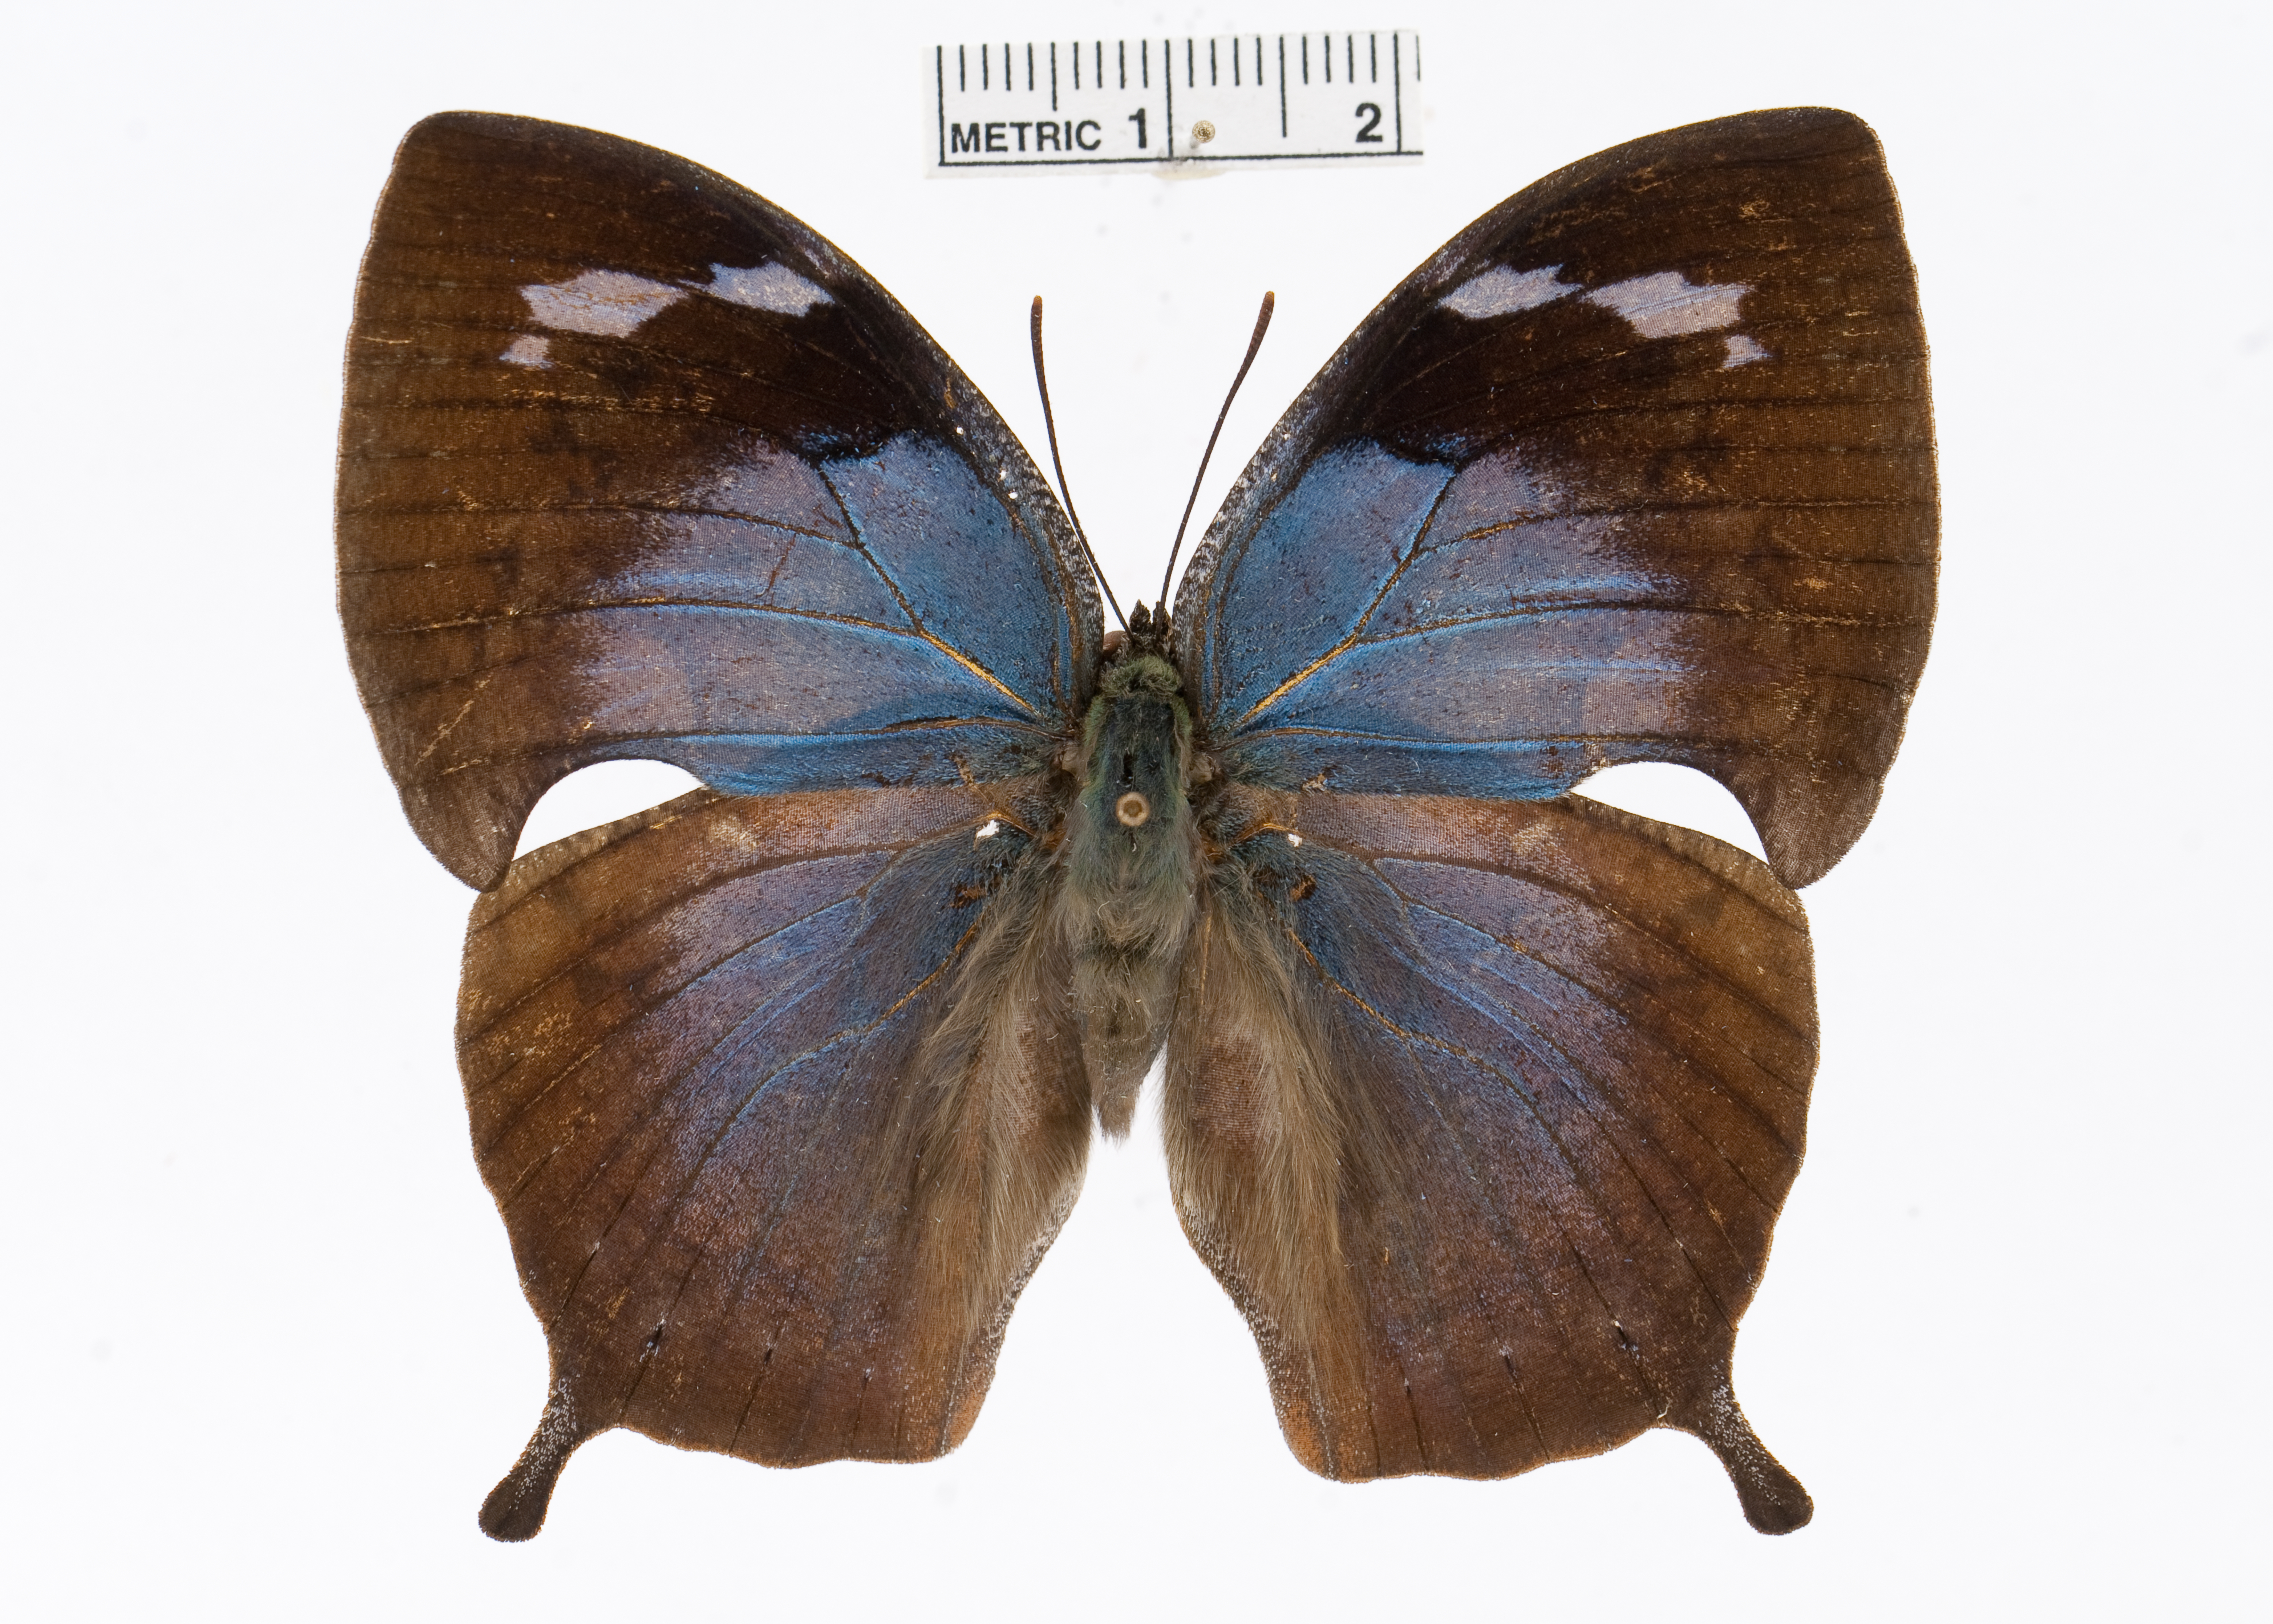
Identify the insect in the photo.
Memphis offa
